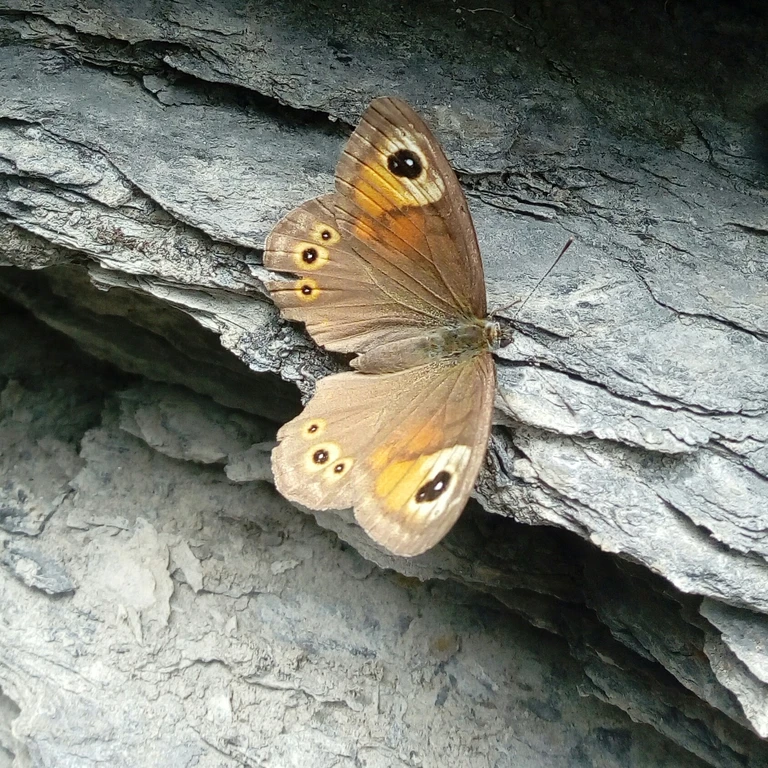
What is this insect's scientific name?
Lasiommata maera (also Pararge maera)
